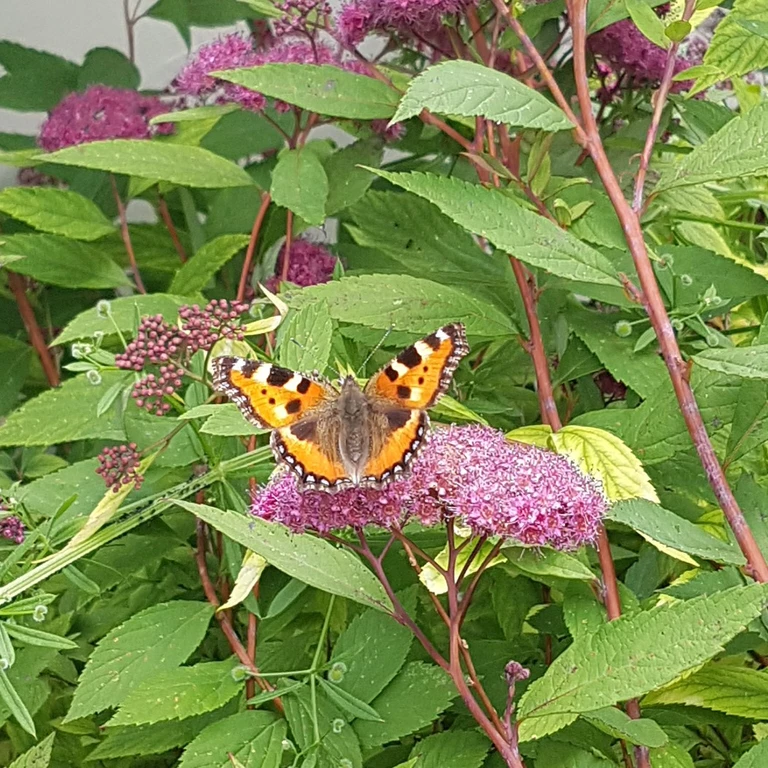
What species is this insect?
Aglais urticae
